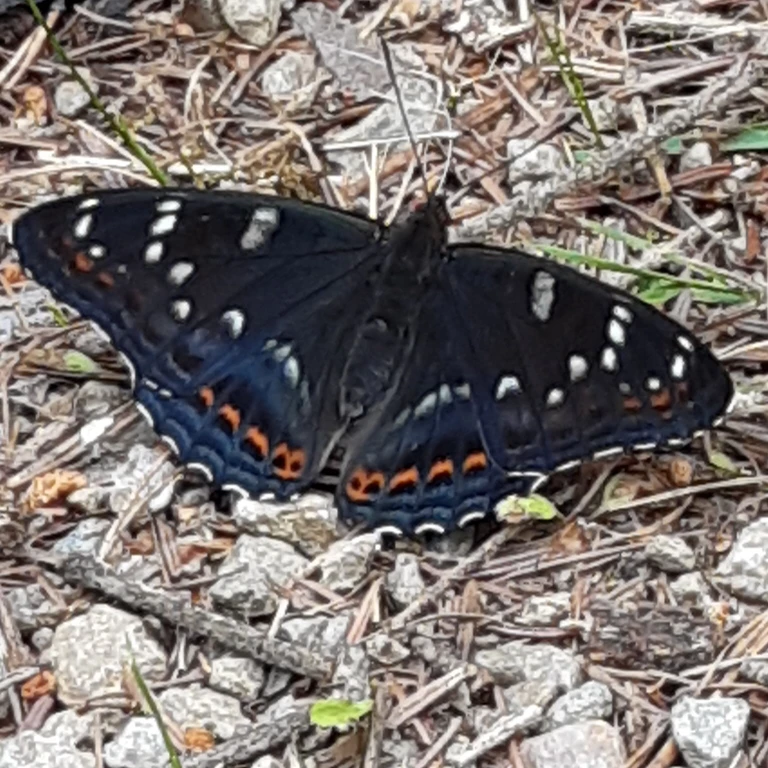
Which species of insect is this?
Limenitis populi
